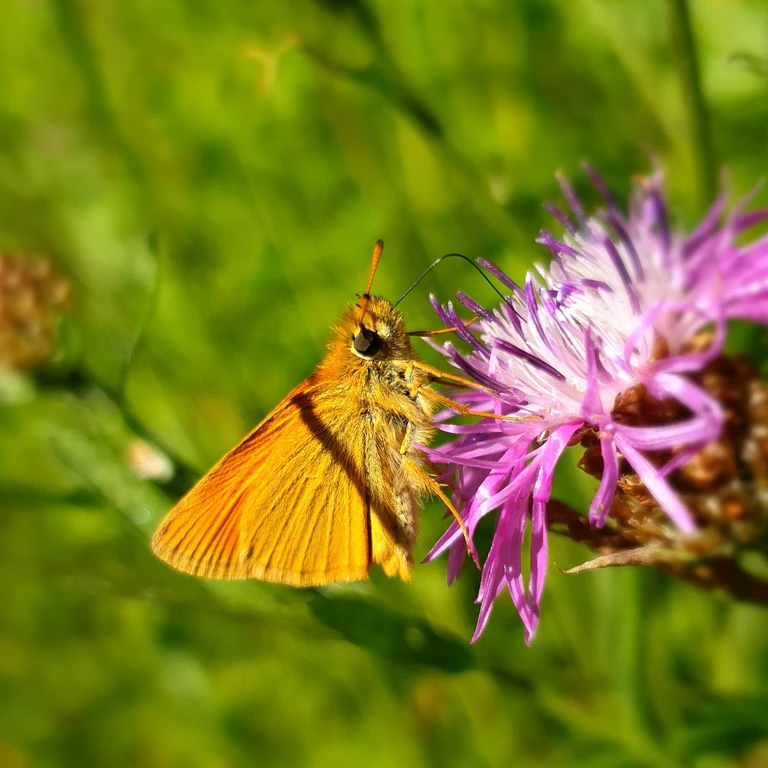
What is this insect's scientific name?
Thymelicus lineola
